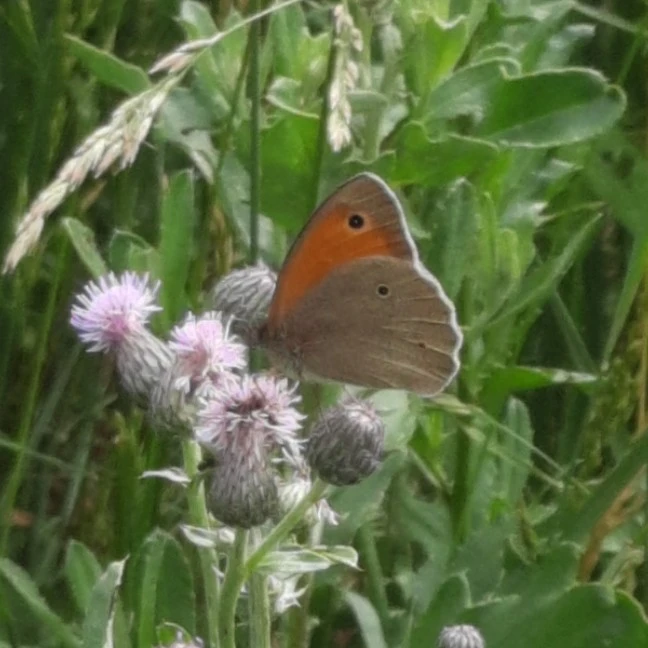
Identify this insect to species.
Maniola jurtina
